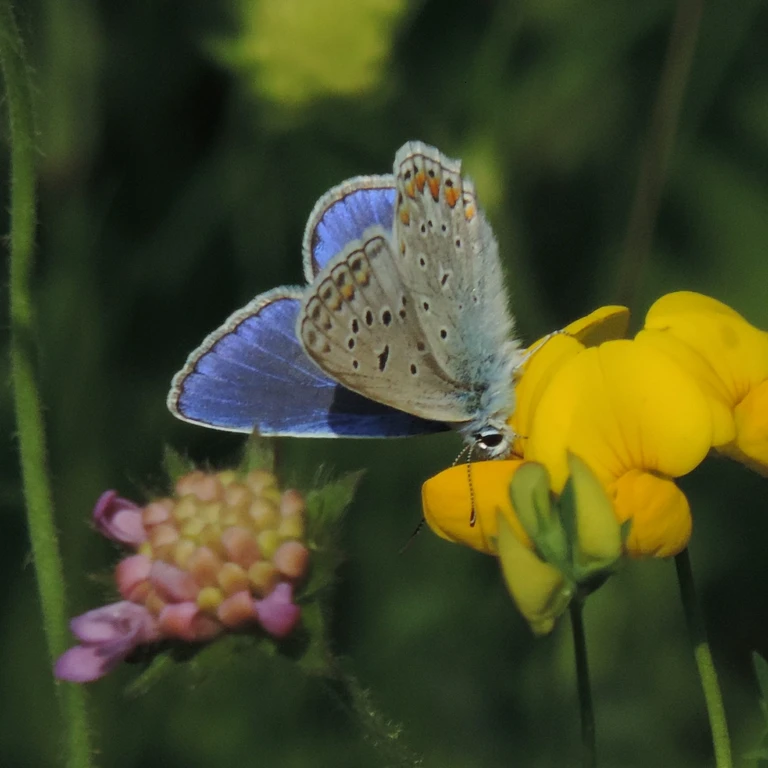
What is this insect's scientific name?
Polyommatus icarus
